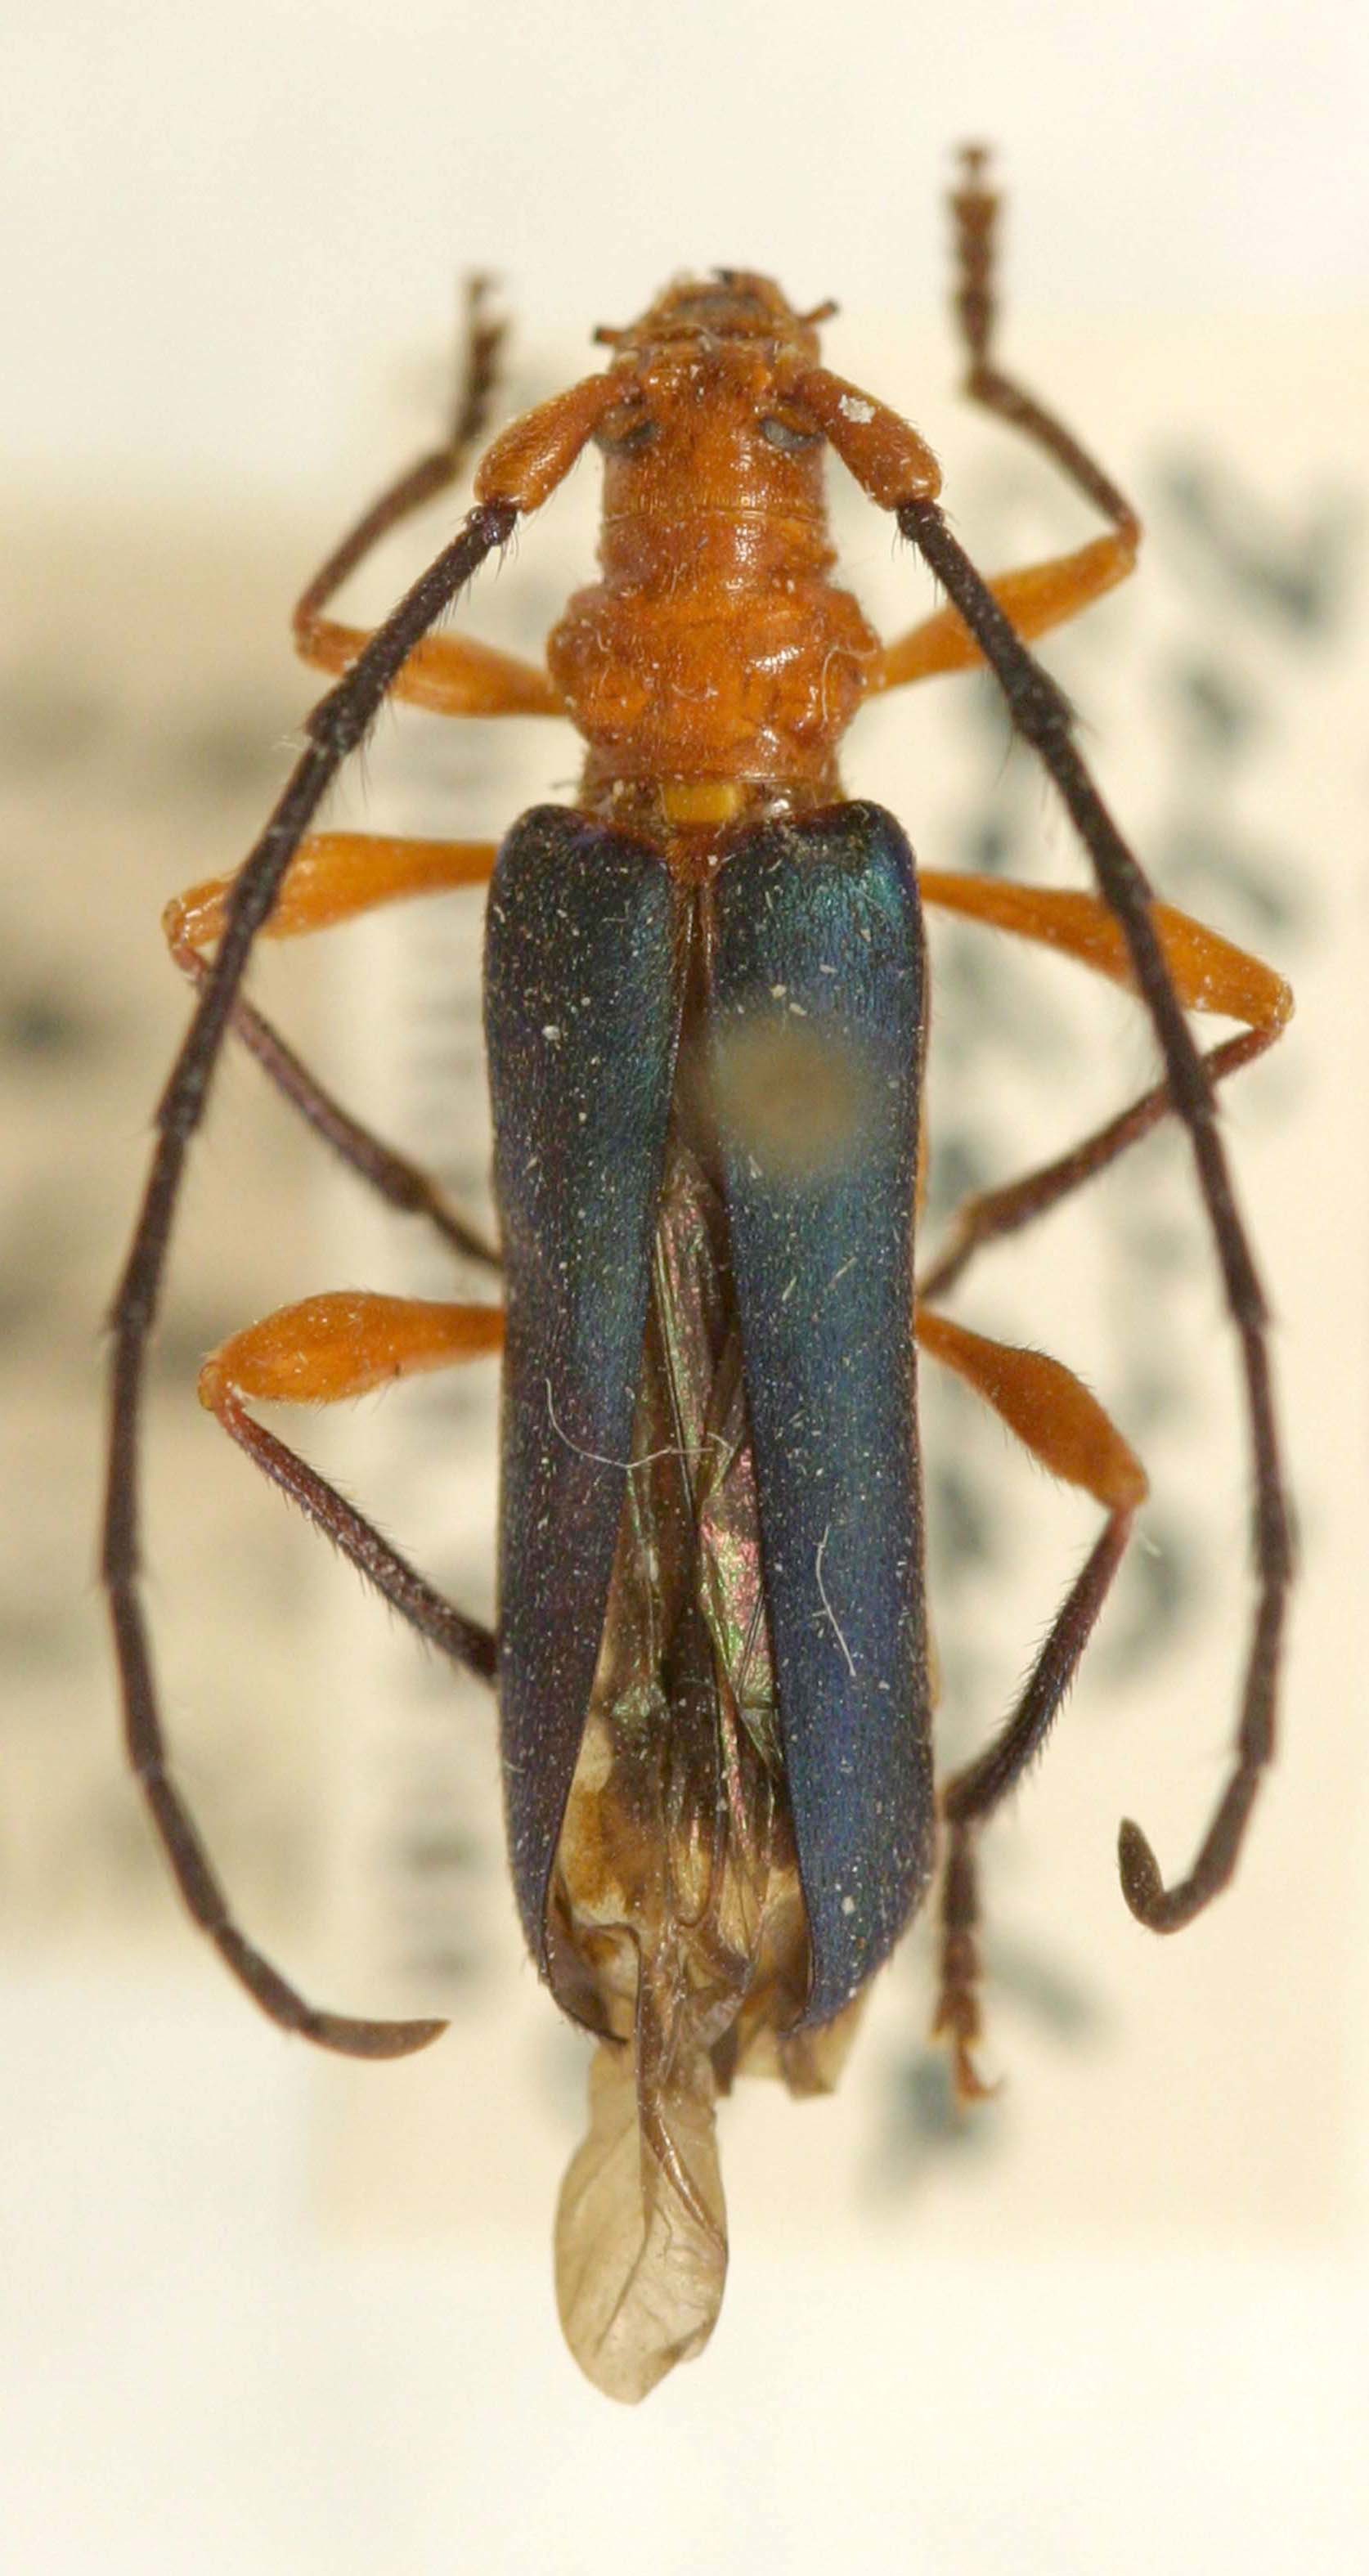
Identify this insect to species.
Ethemon imbasale (also Ethemon basale)
